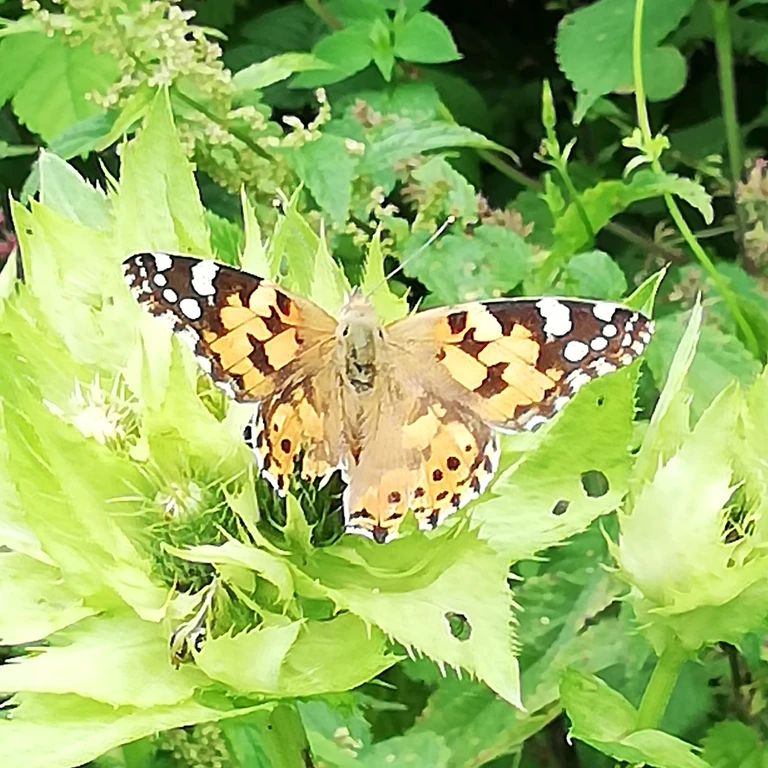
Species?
Vanessa cardui
